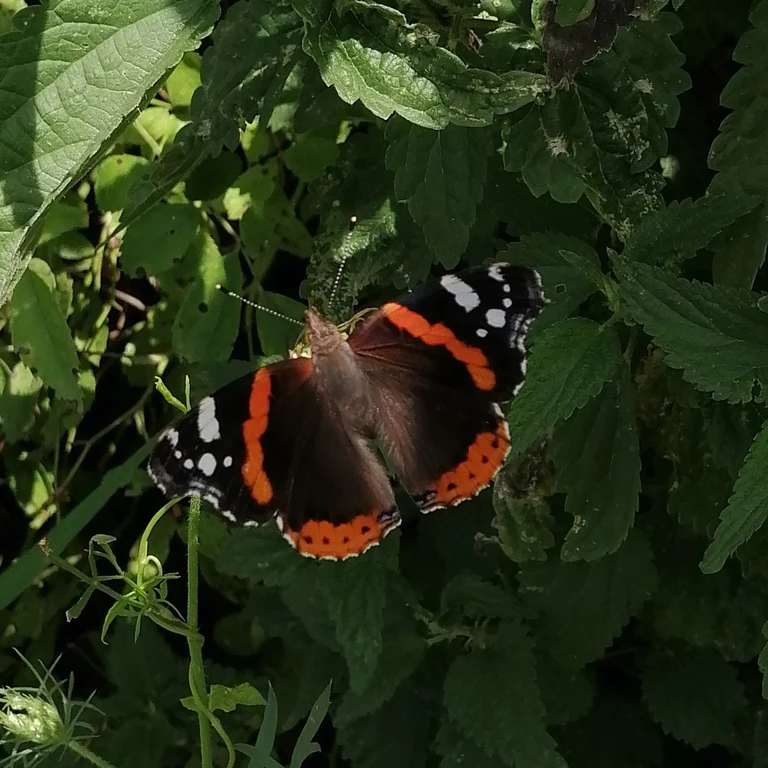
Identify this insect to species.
Vanessa atalanta
